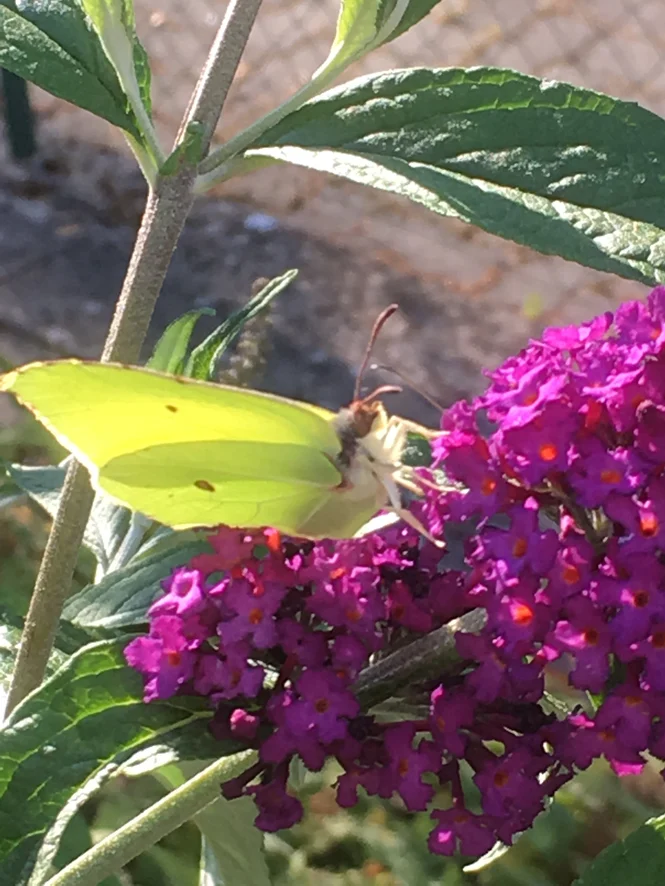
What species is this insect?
Gonepteryx rhamni
